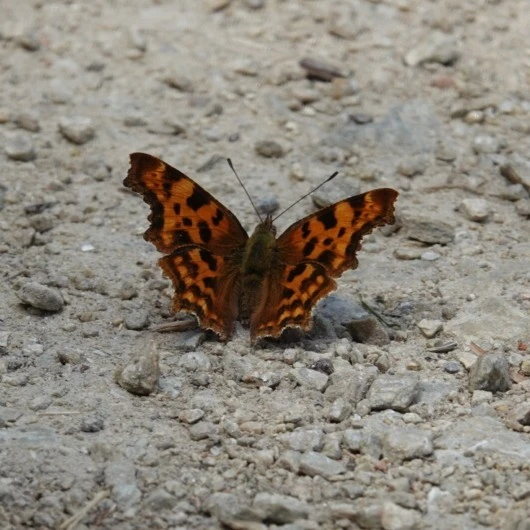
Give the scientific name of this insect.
Polygonia c-album
